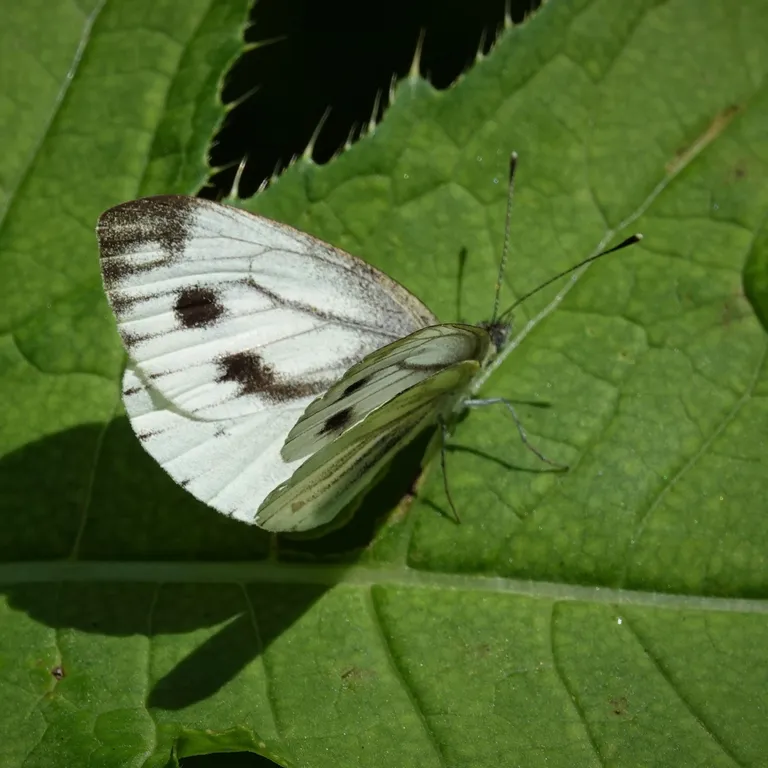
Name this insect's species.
Pieris napi
